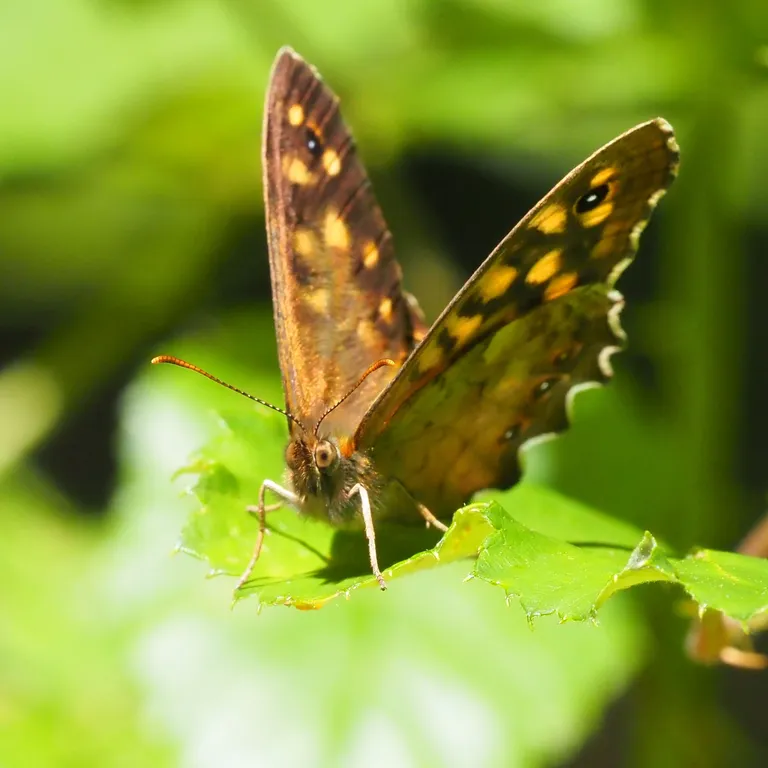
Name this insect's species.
Pararge aegeria
